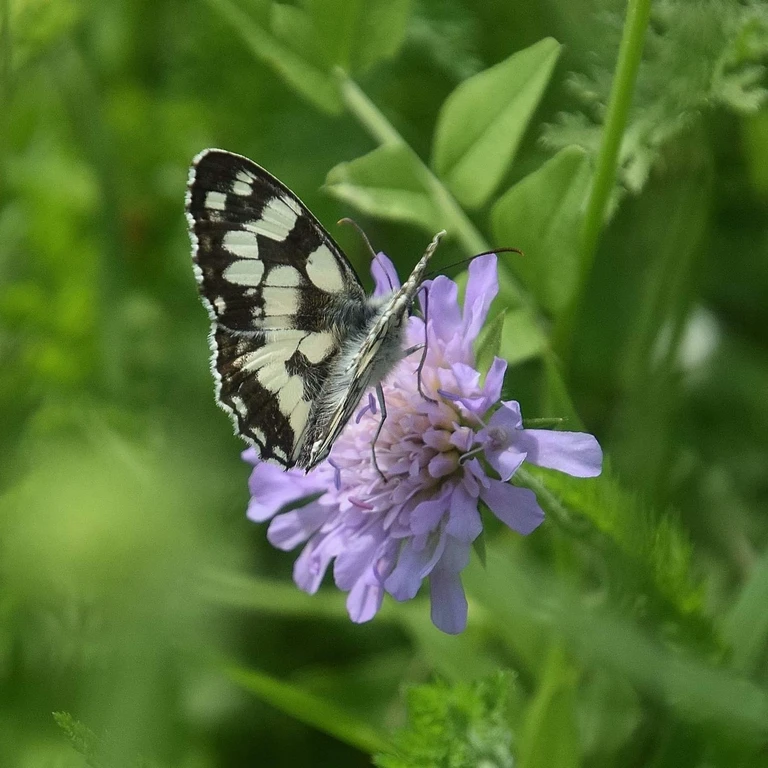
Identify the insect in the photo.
Melanargia galathea
